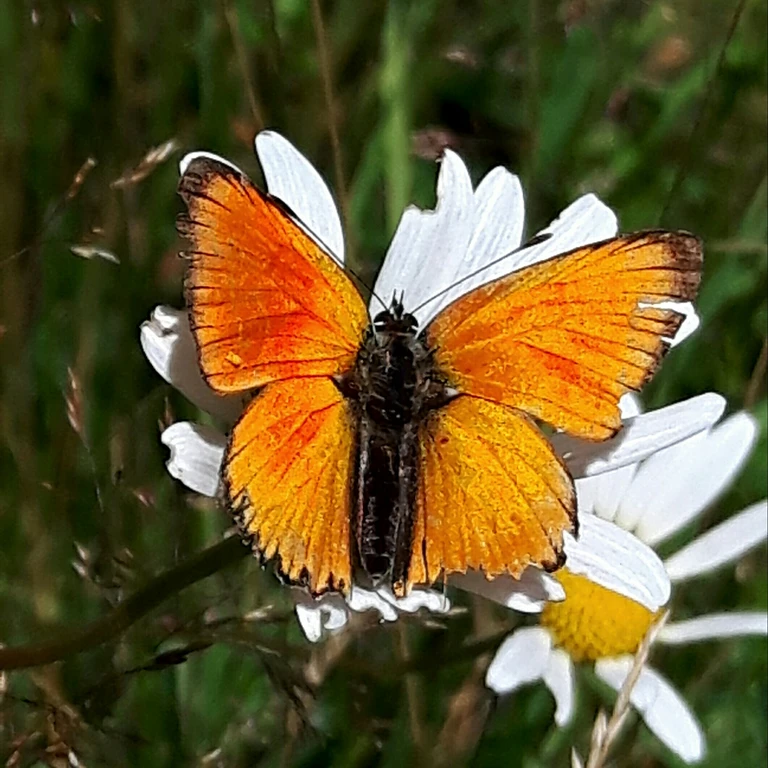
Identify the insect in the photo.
Lycaena virgaureae
